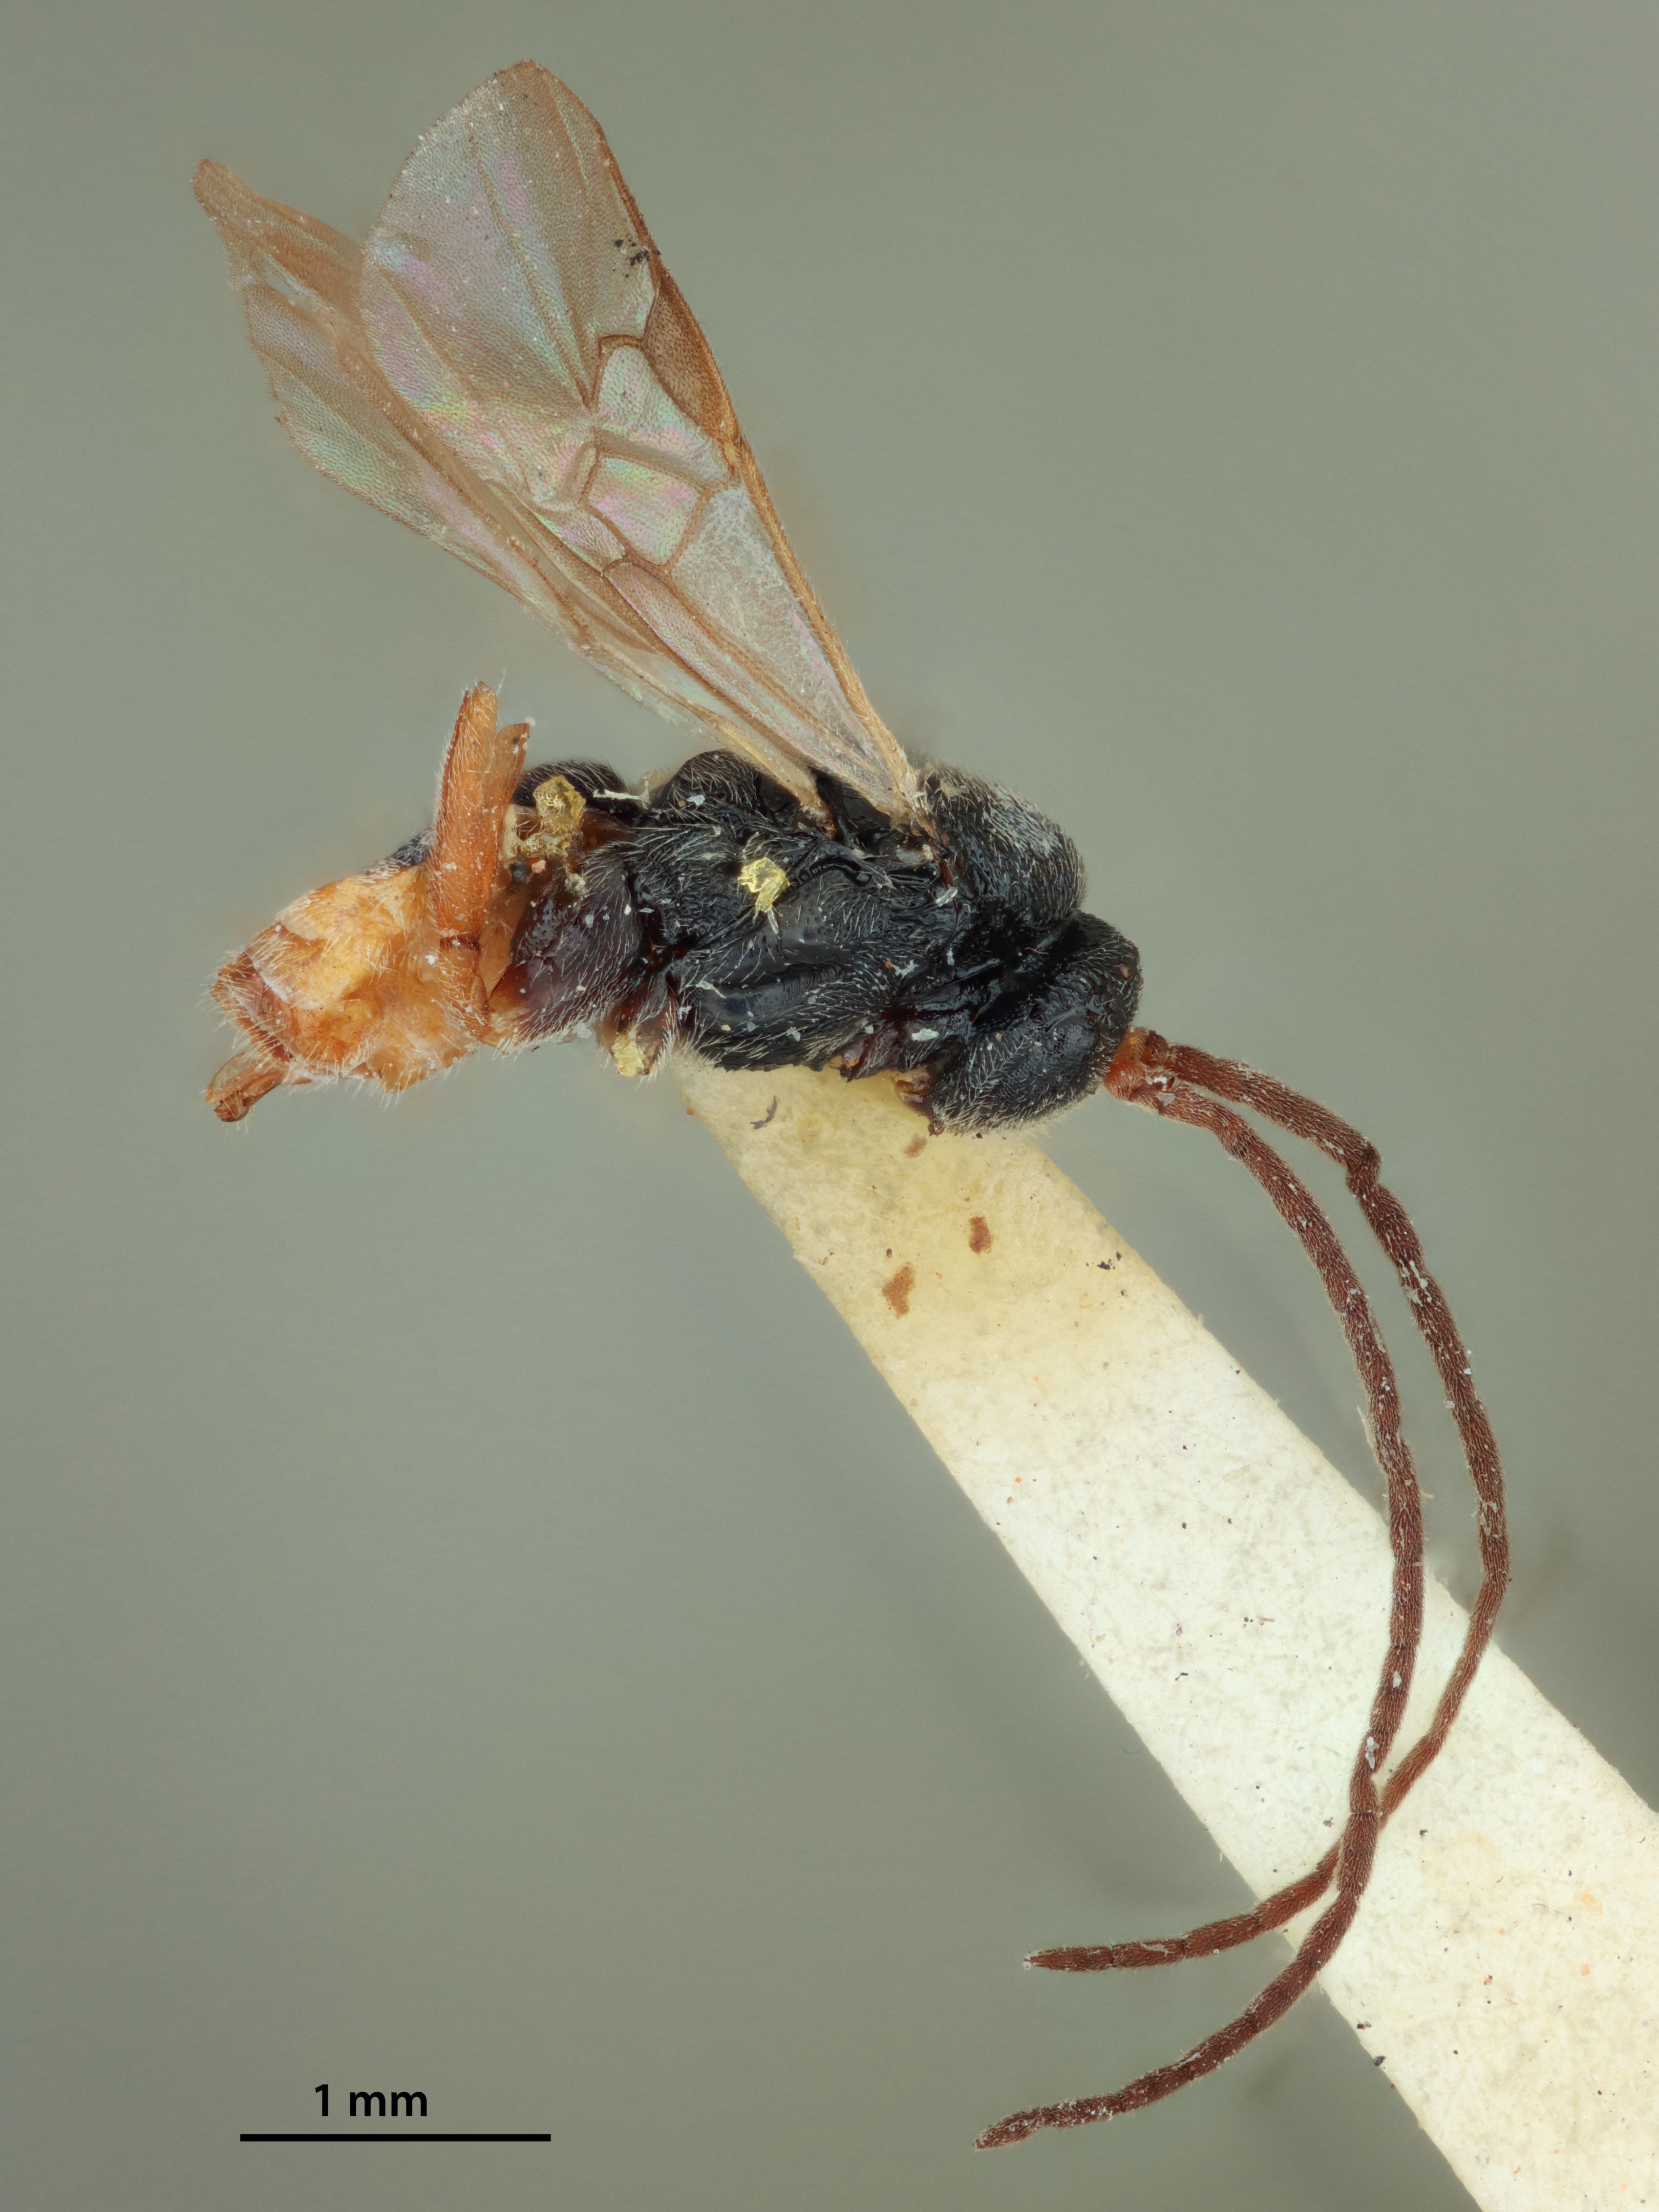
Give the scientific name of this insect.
Apanteles terminalis
